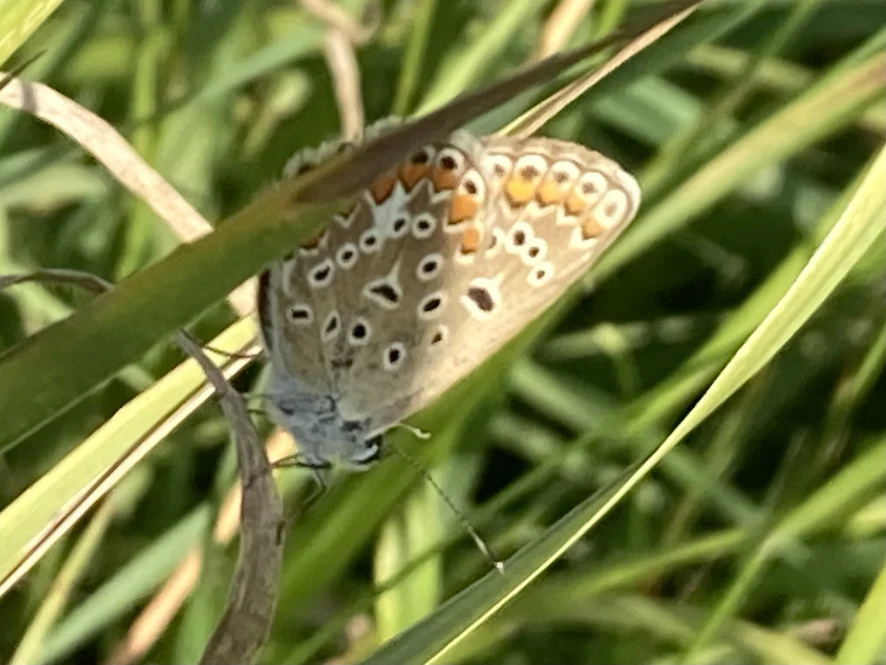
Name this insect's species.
Polyommatus icarus
